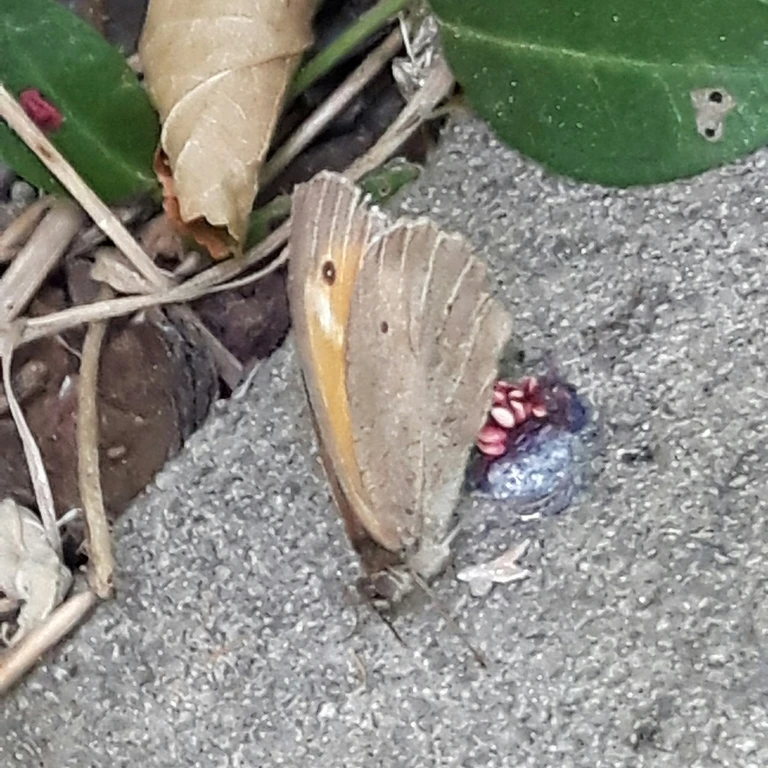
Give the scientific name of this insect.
Maniola jurtina
